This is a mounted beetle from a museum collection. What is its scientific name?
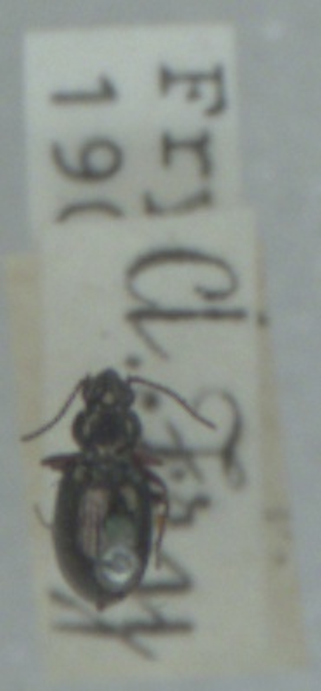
Bembidion lampros
